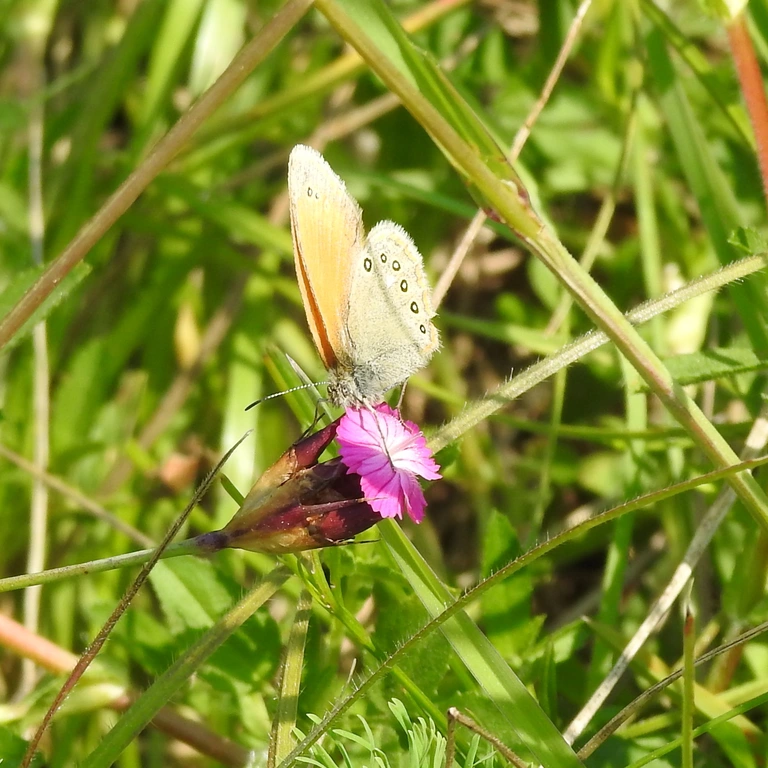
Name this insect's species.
Coenonympha glycerion (also Coenonympha iphis)
